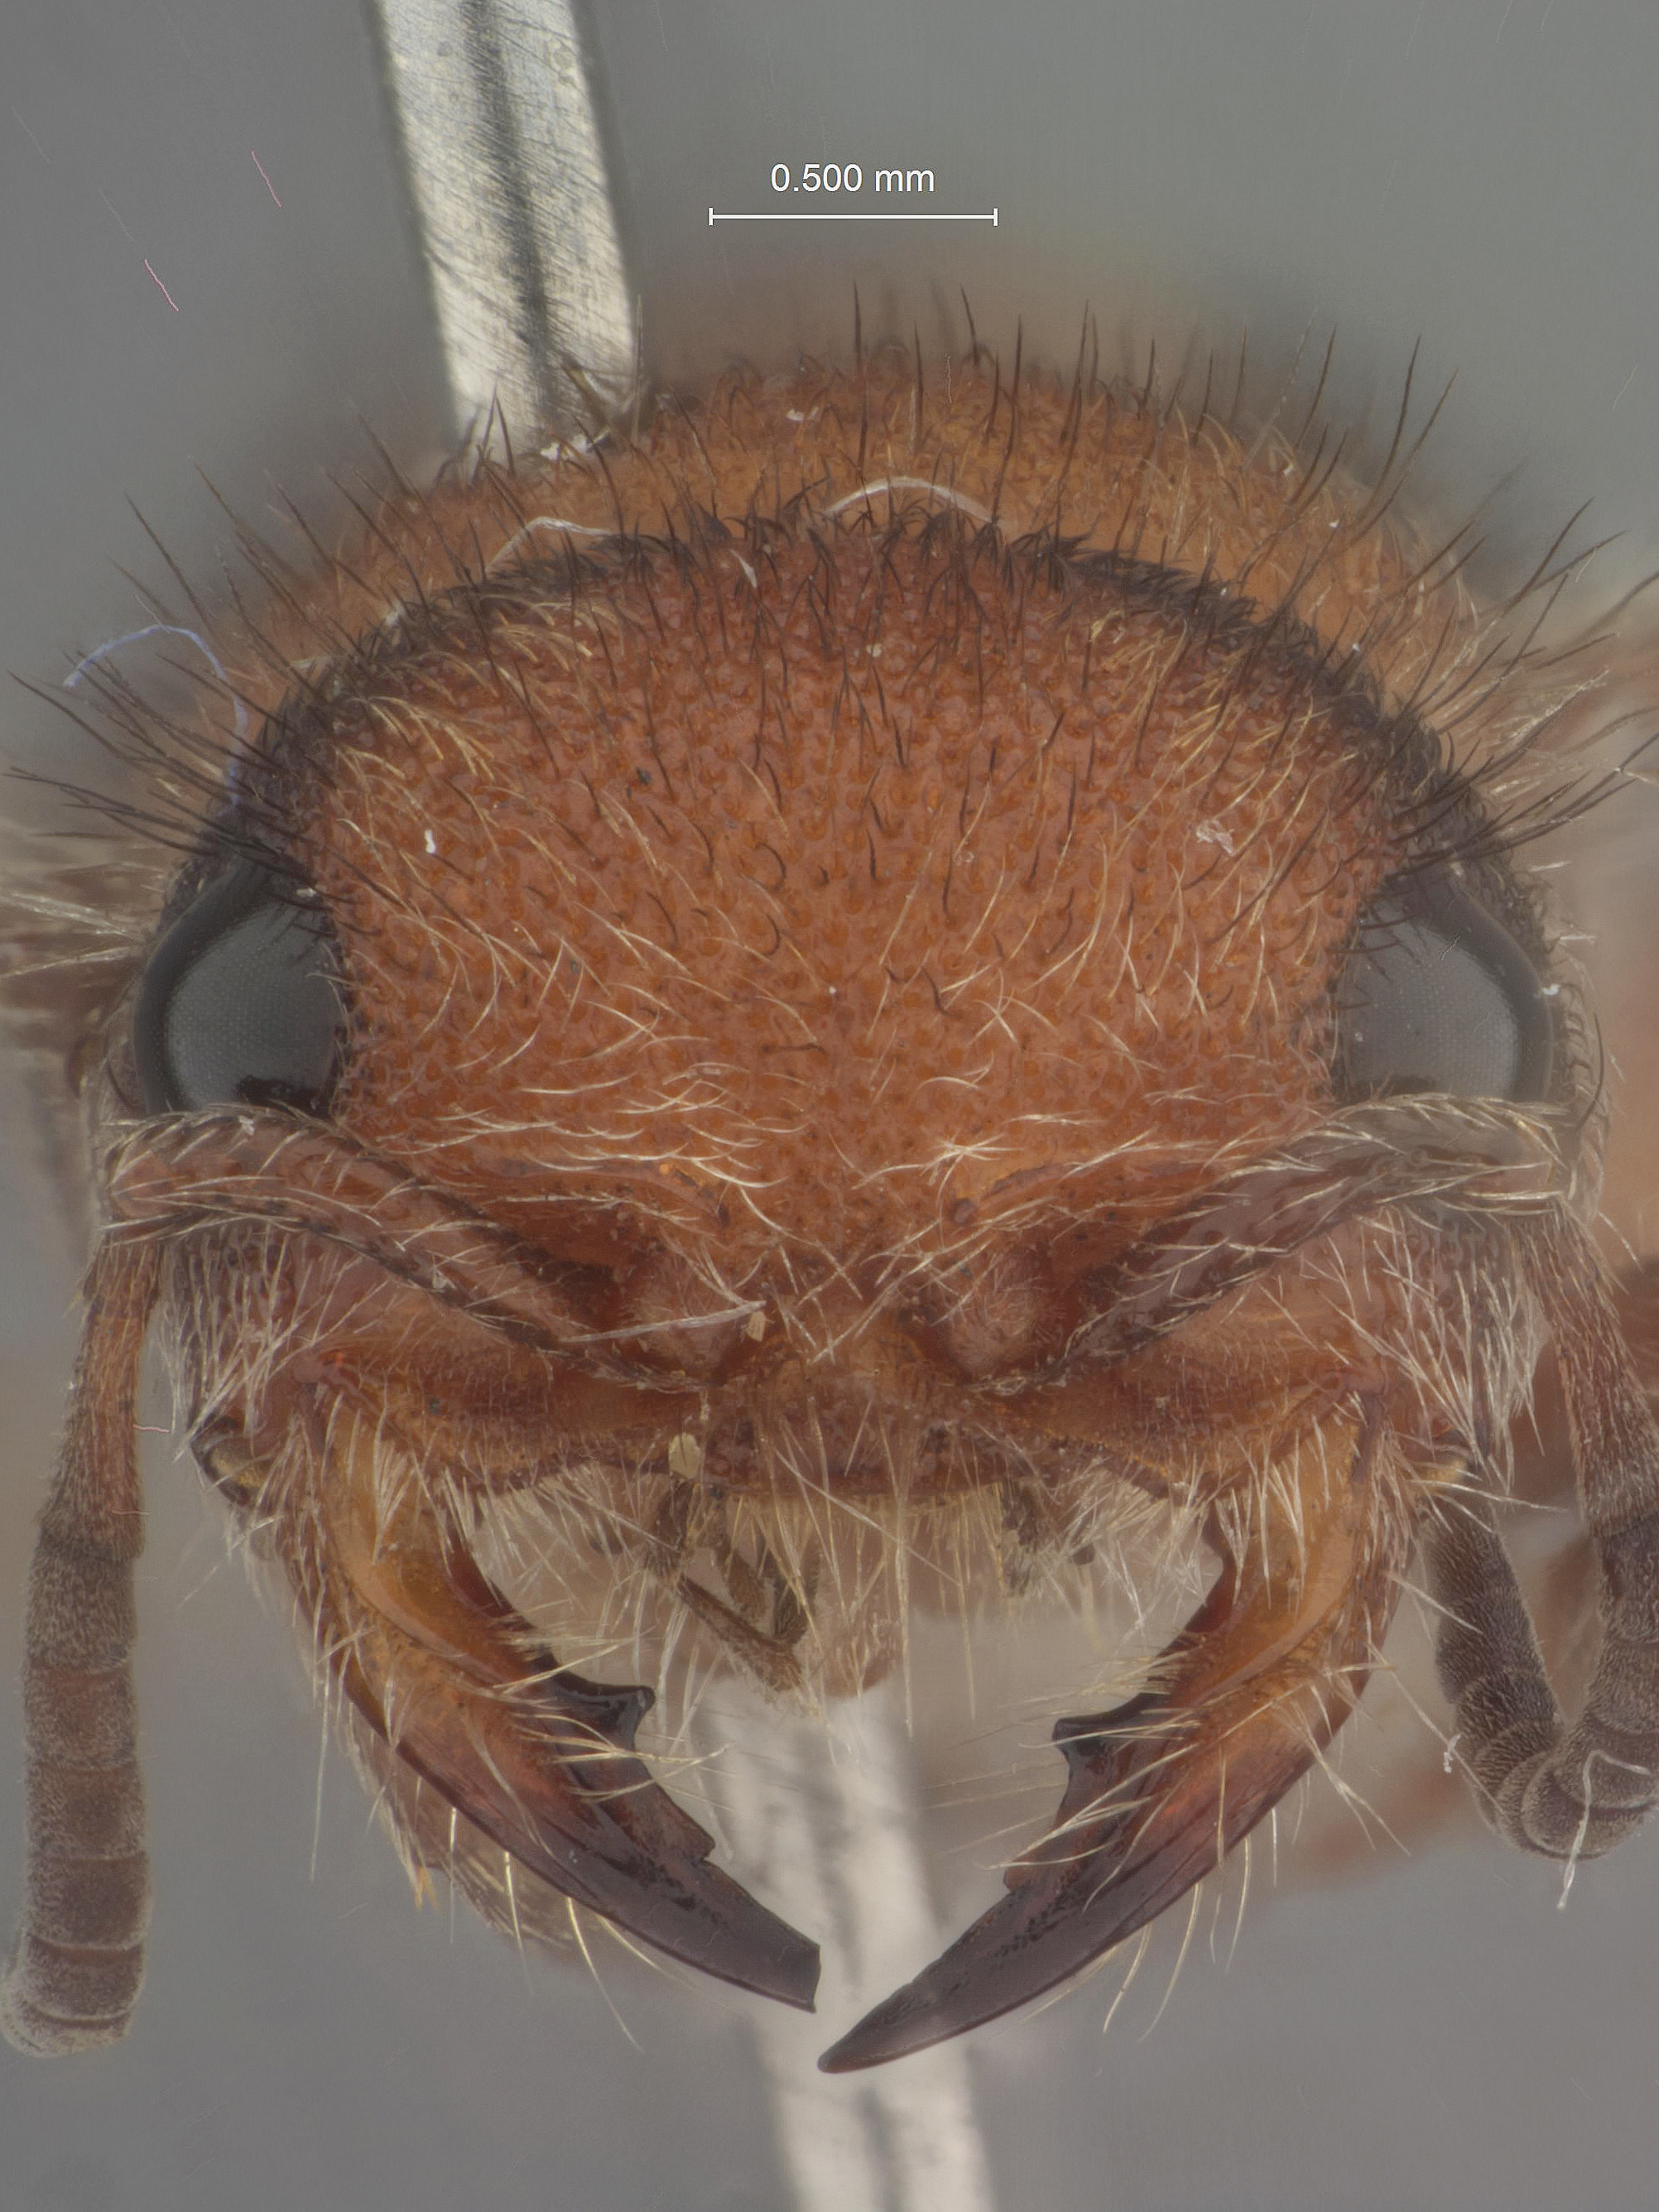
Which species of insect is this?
Pseudomethoca bethae
